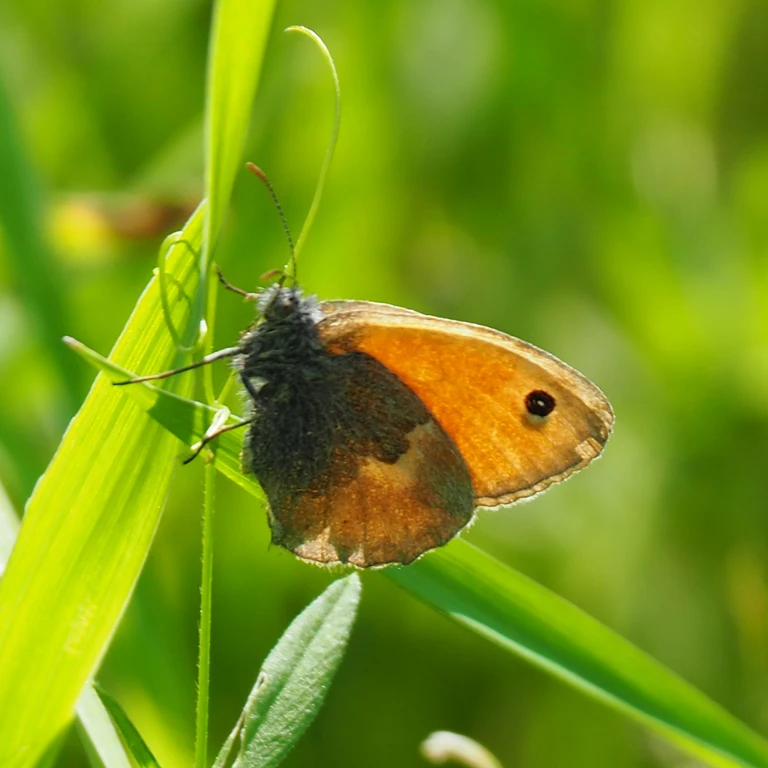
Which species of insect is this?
Coenonympha pamphilus
